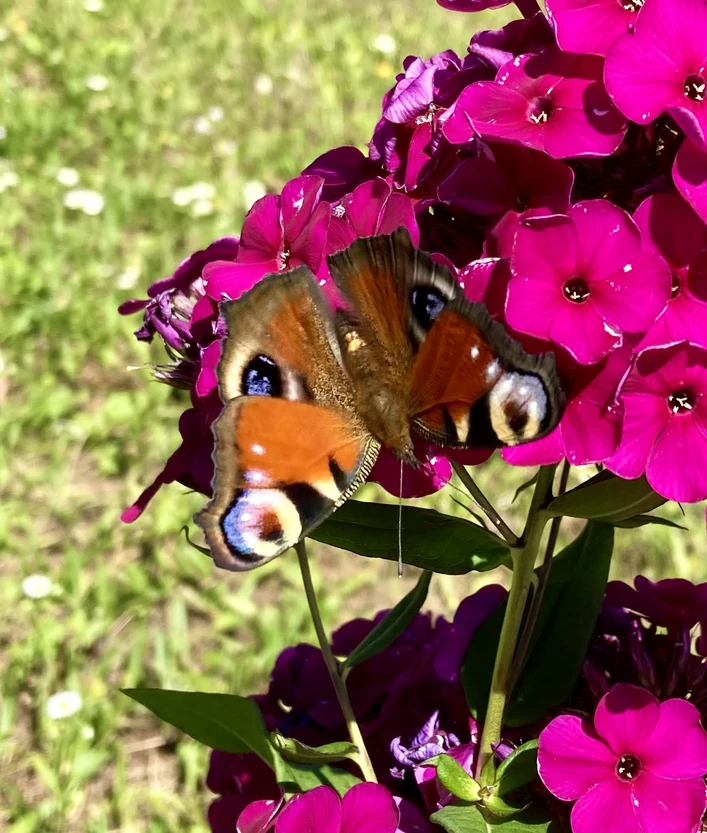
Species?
Aglais io
